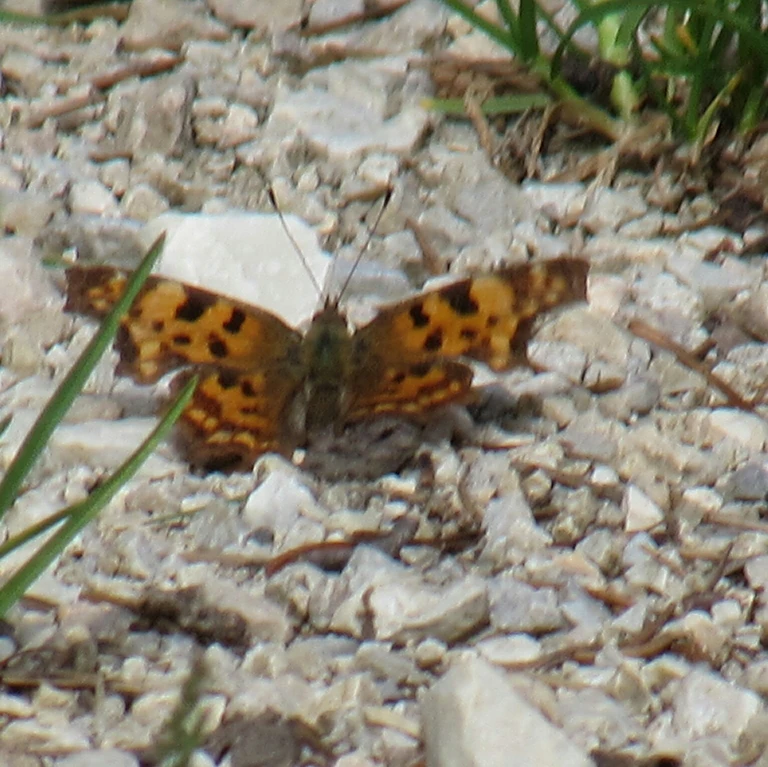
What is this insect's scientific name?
Polygonia c-album
